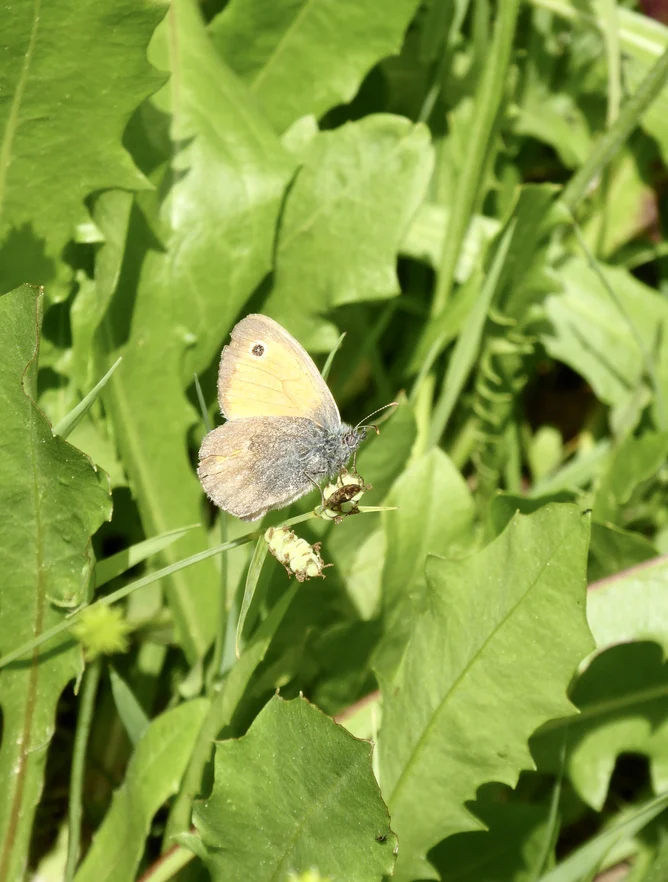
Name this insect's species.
Coenonympha pamphilus
